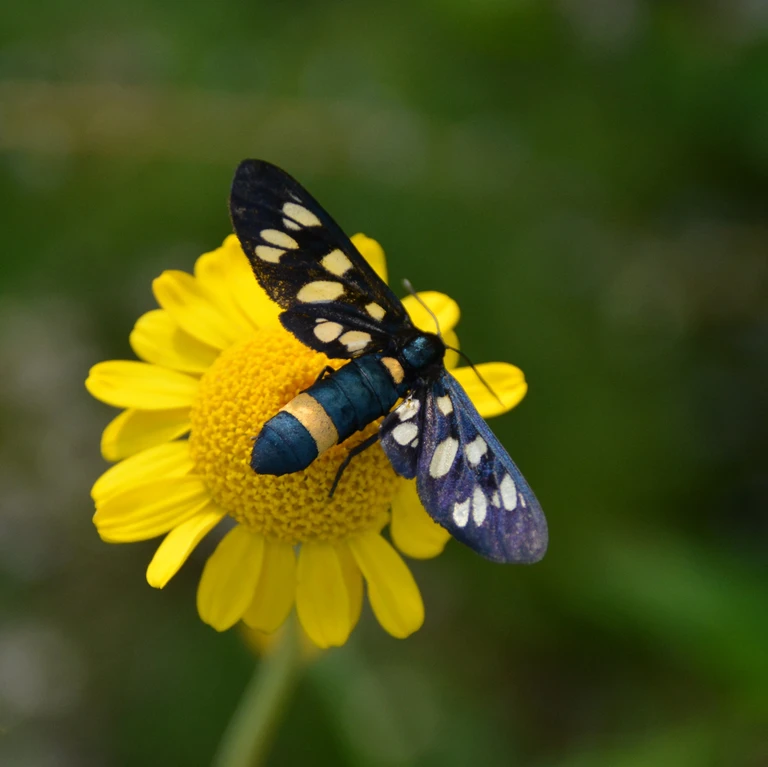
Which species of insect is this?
Amata phegea
